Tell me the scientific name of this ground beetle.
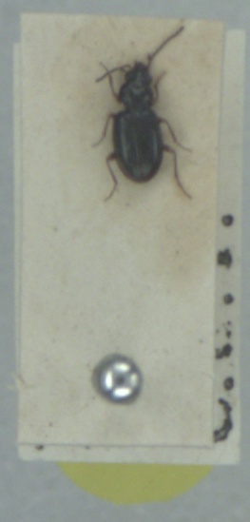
Bembidion clarkei
